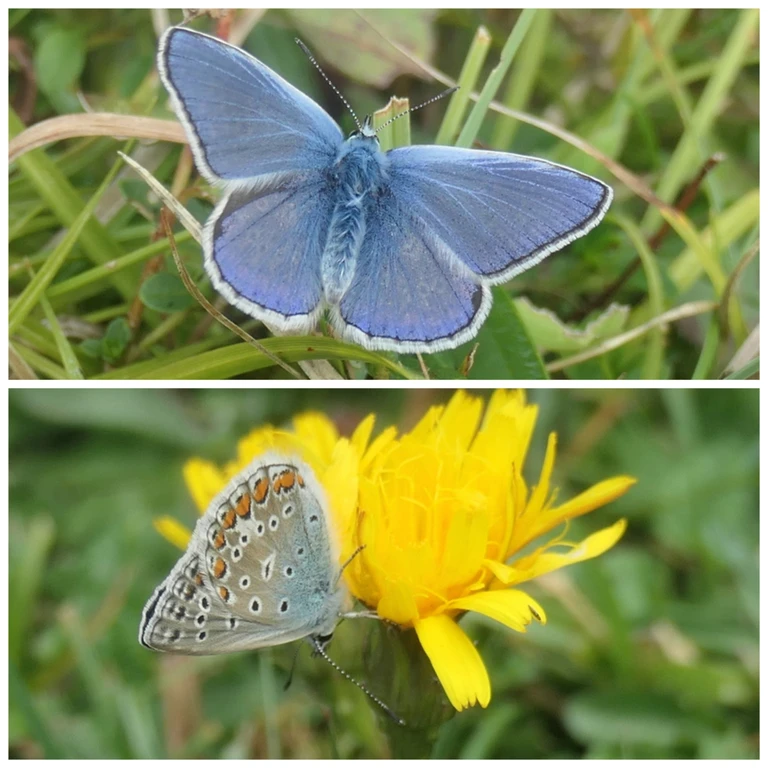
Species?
Polyommatus icarus
